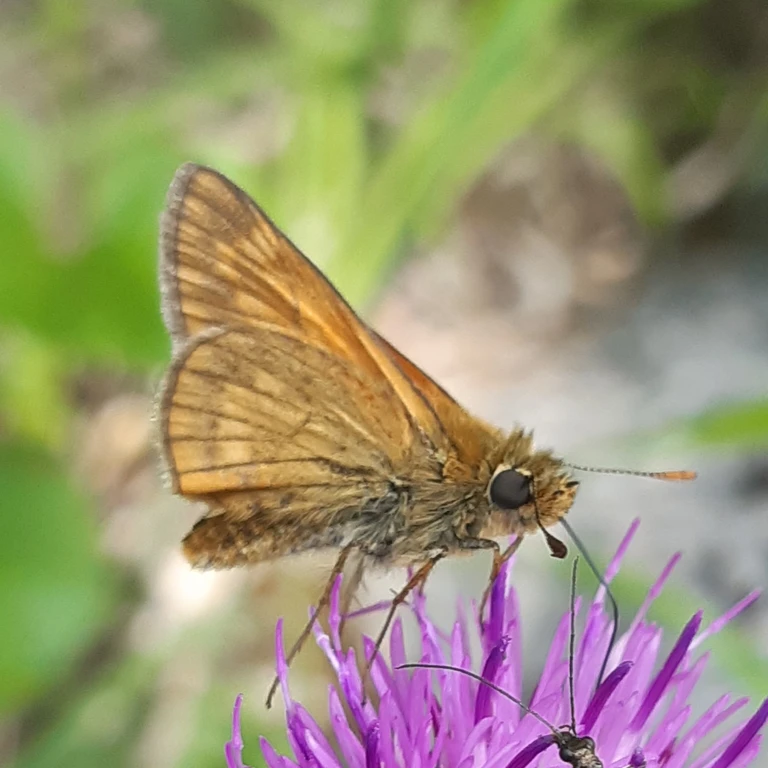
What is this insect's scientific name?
Ochlodes sylvanus (also Ochlodes venata)
